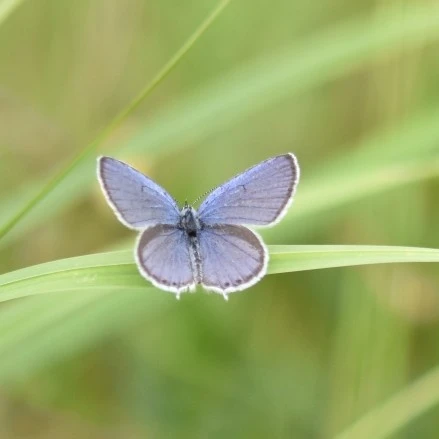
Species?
Cupido argiades (also Elkalyce argiades)
